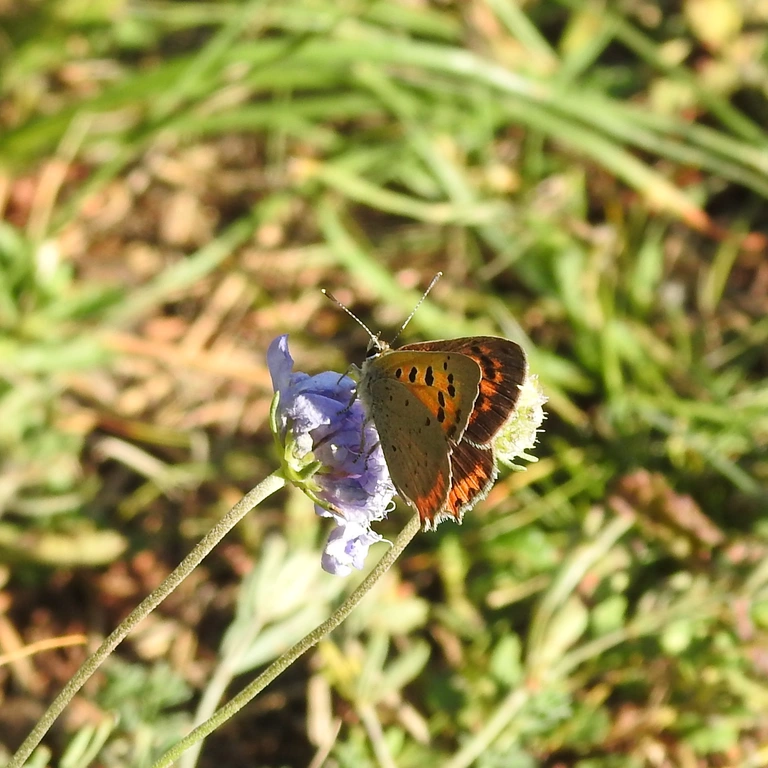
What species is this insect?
Lycaena phlaeas
